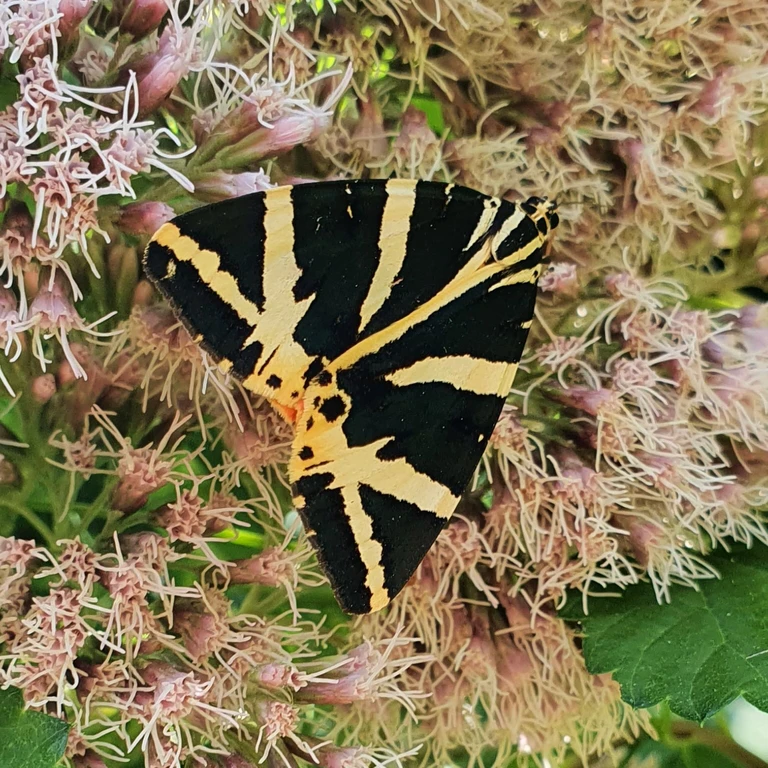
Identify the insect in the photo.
Euplagia quadripunctaria
